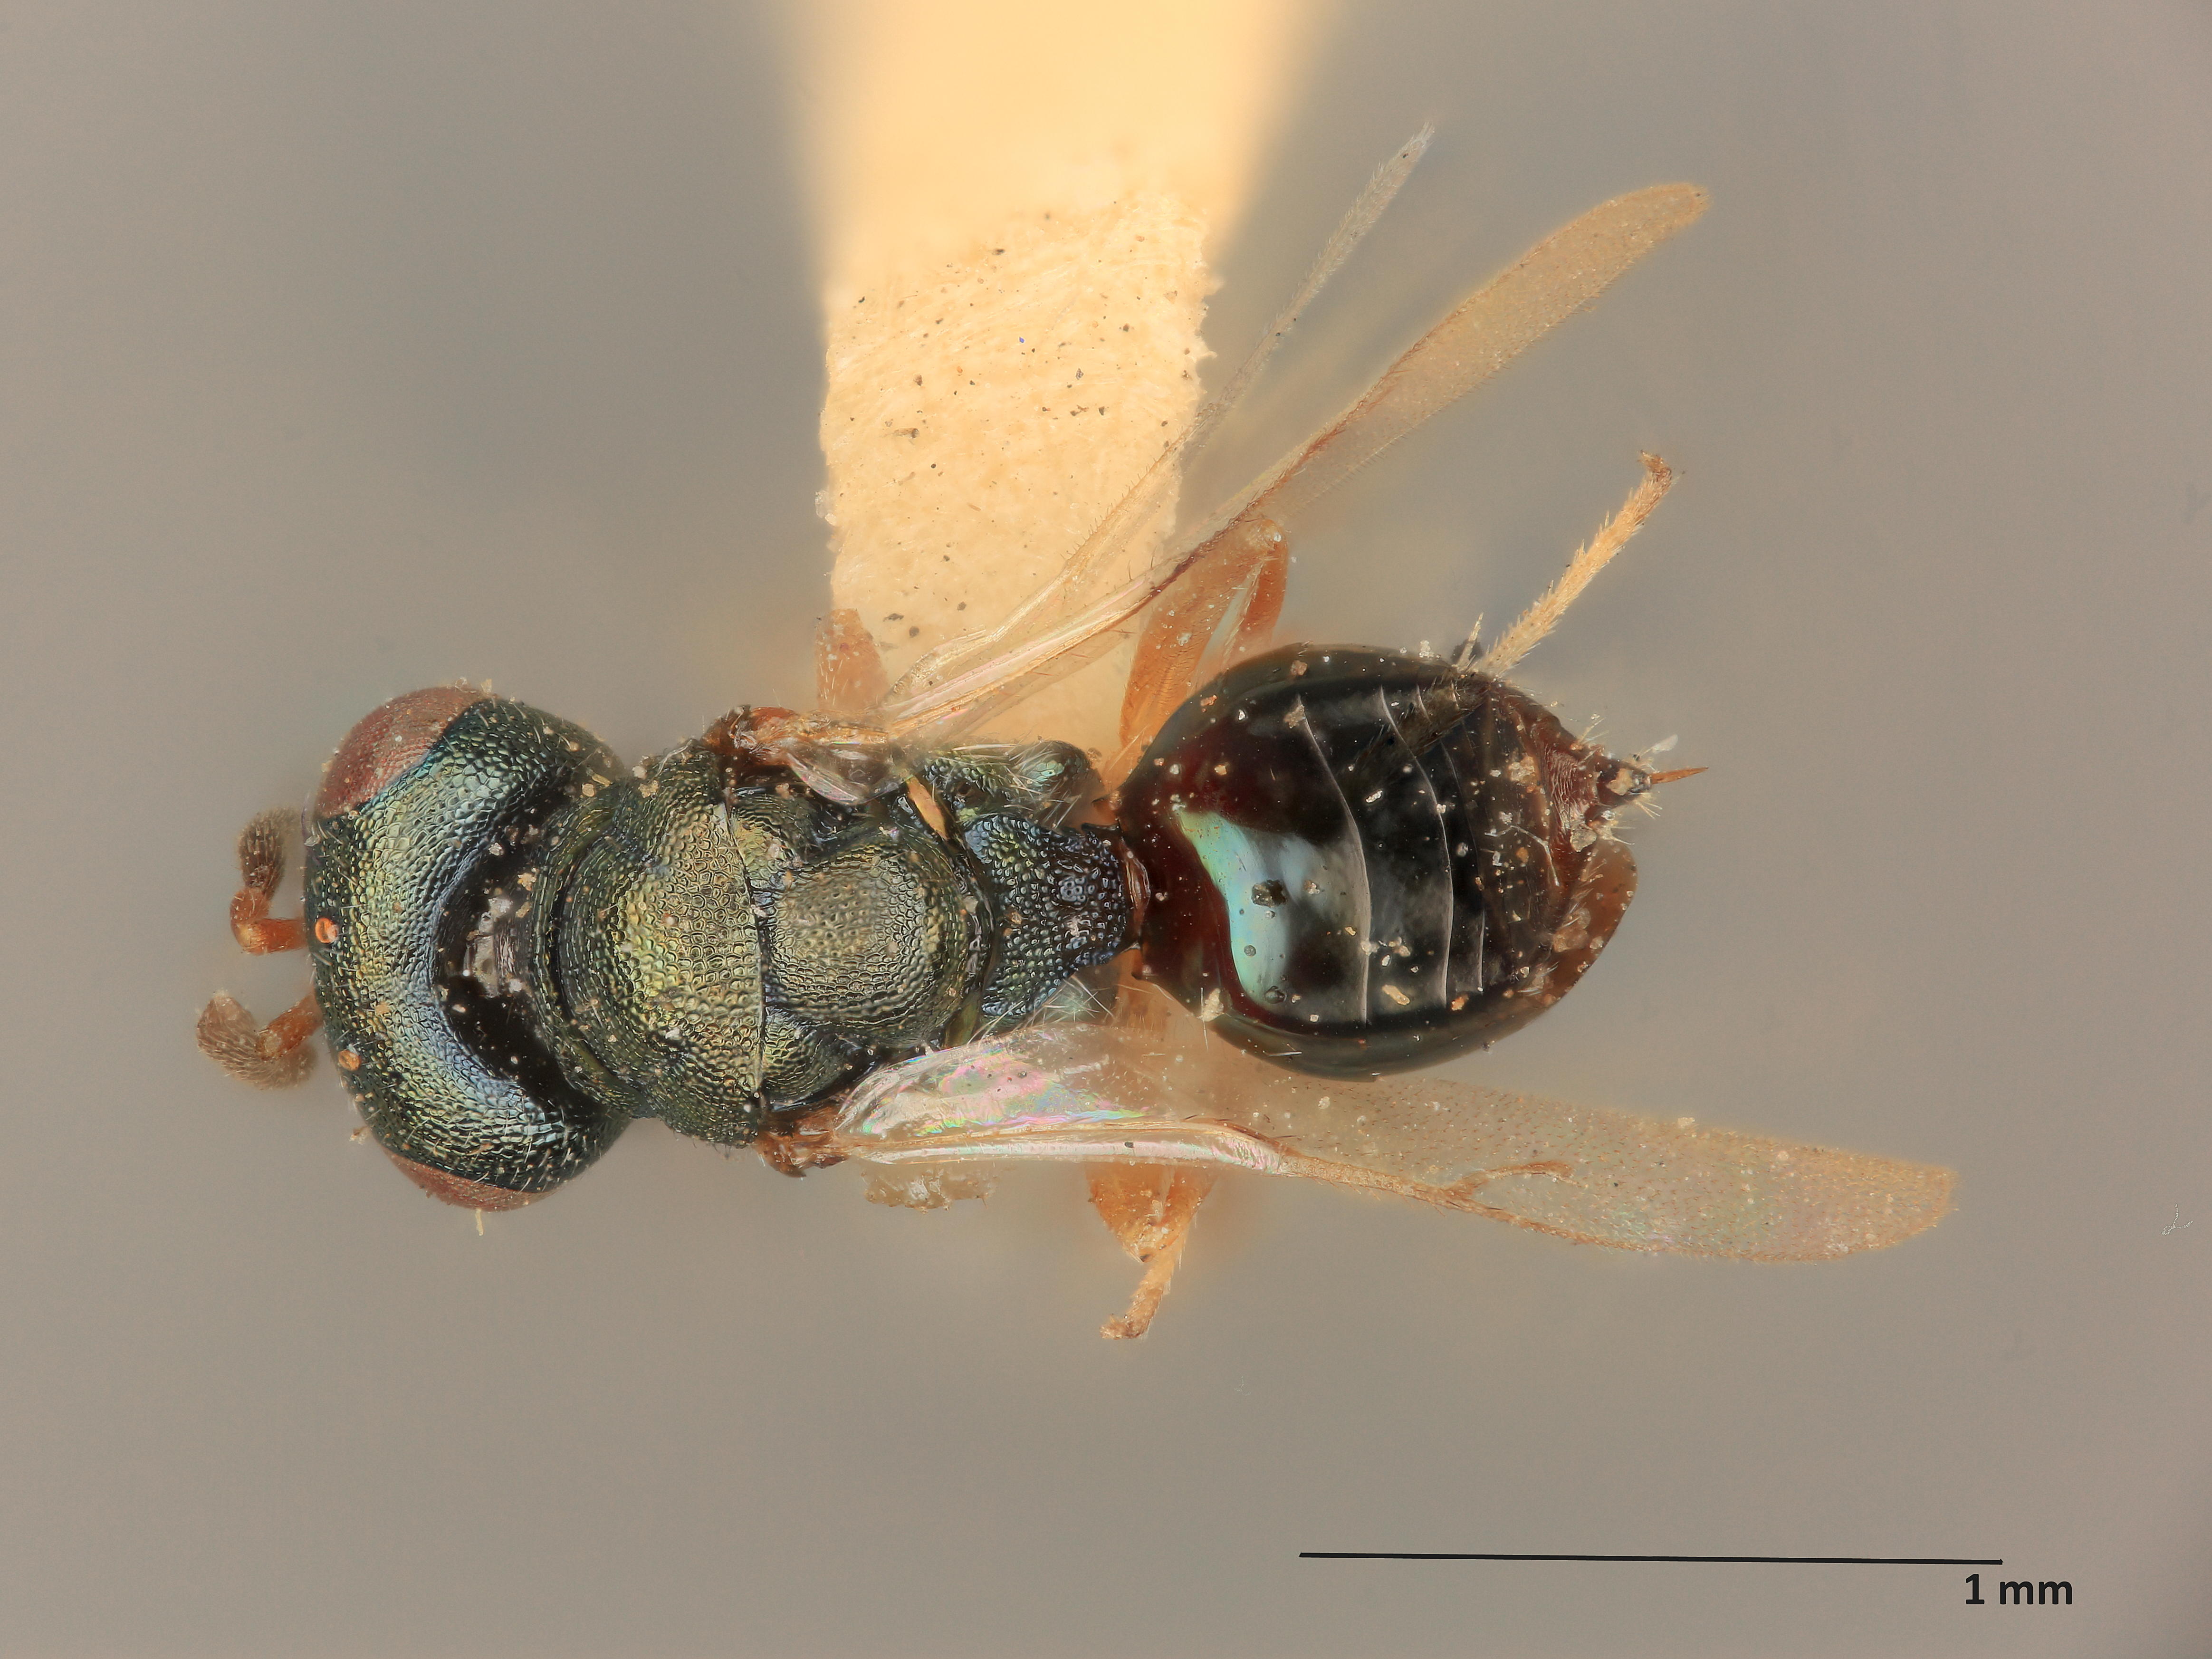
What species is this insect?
Eupteromalus sarcophagae
